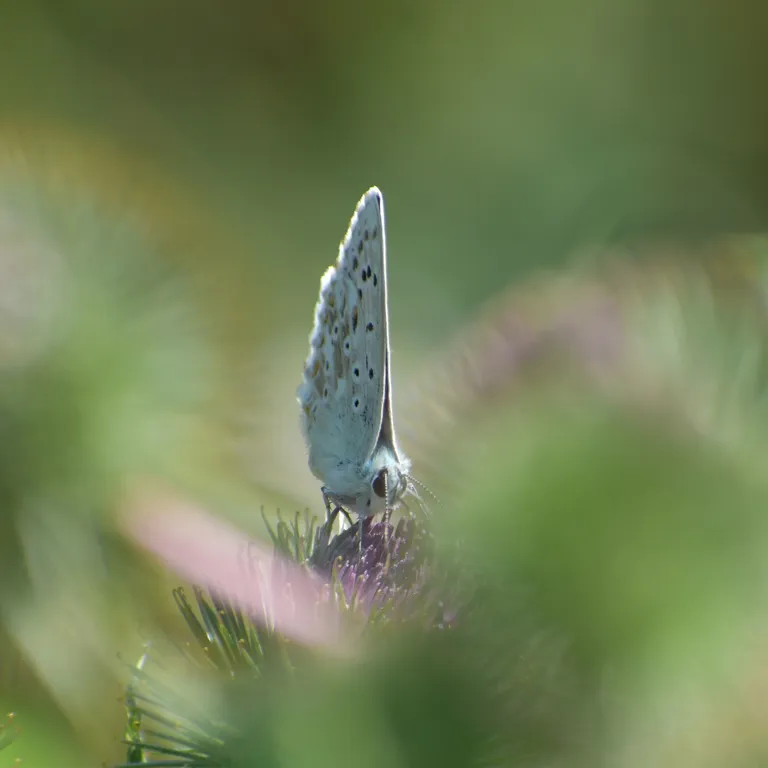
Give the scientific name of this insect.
Lysandra coridon
